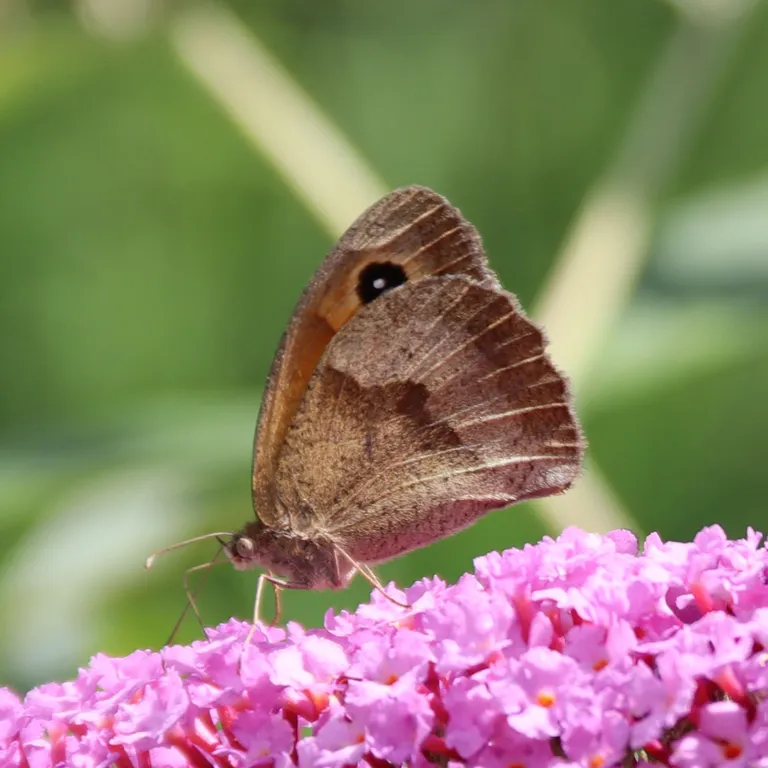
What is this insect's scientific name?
Maniola jurtina
